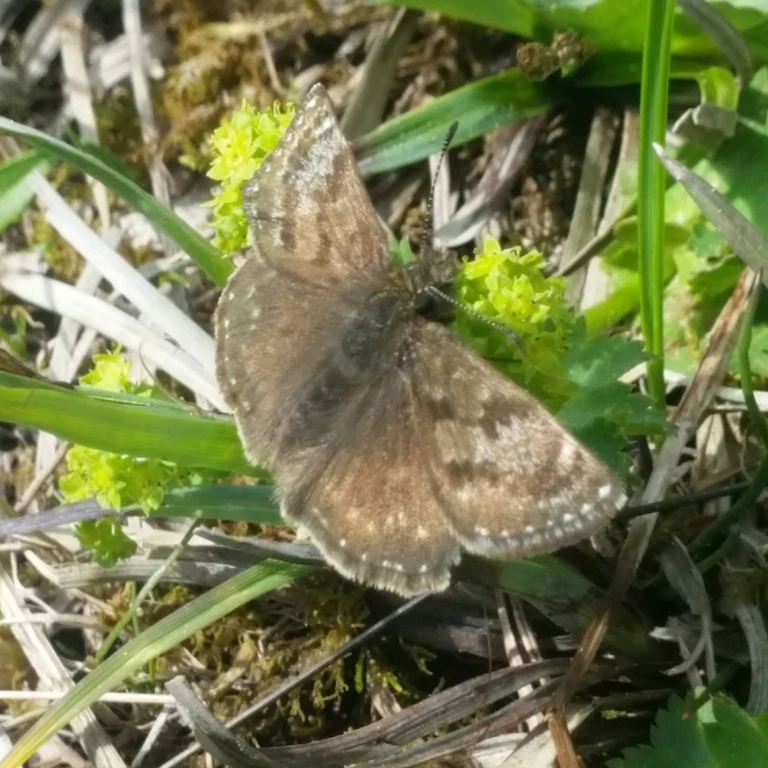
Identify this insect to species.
Erynnis tages
